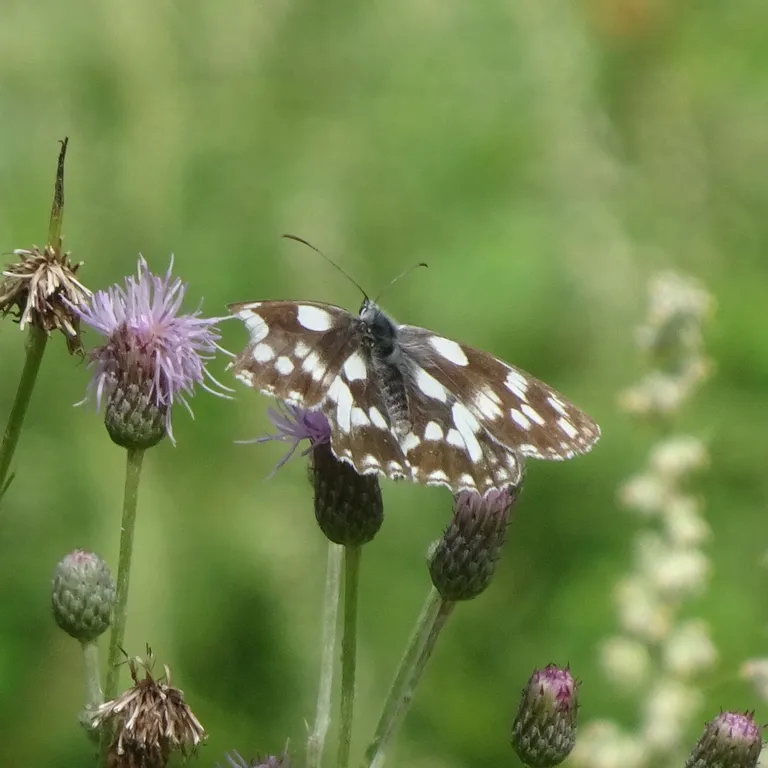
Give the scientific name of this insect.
Melanargia galathea
